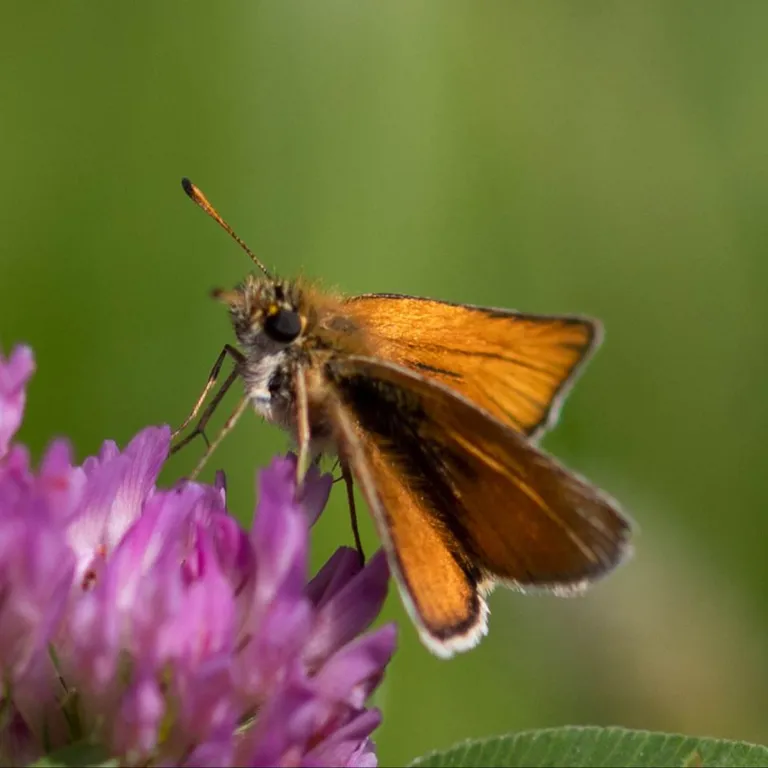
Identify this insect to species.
Thymelicus lineola
